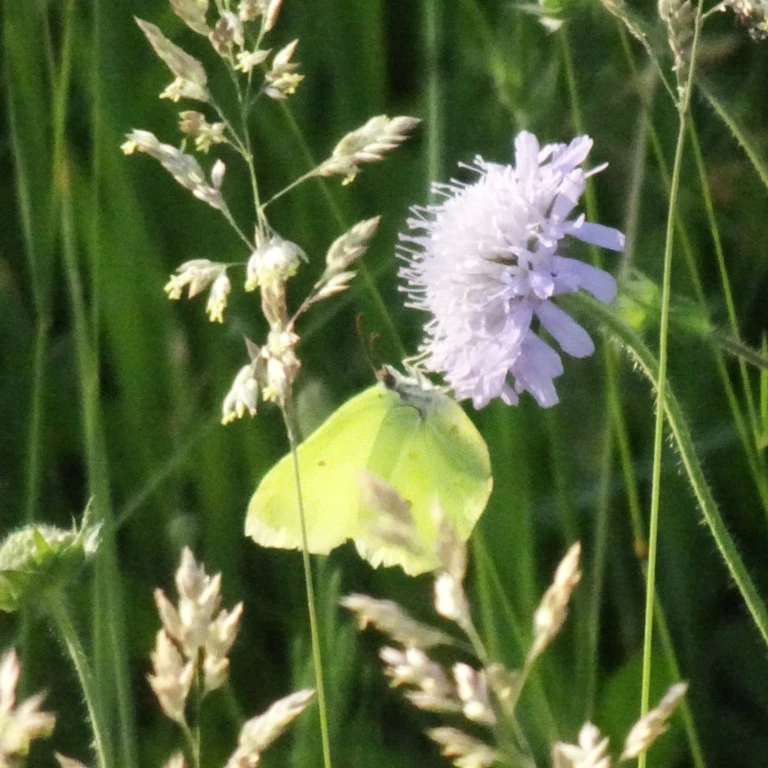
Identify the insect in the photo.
Gonepteryx rhamni
